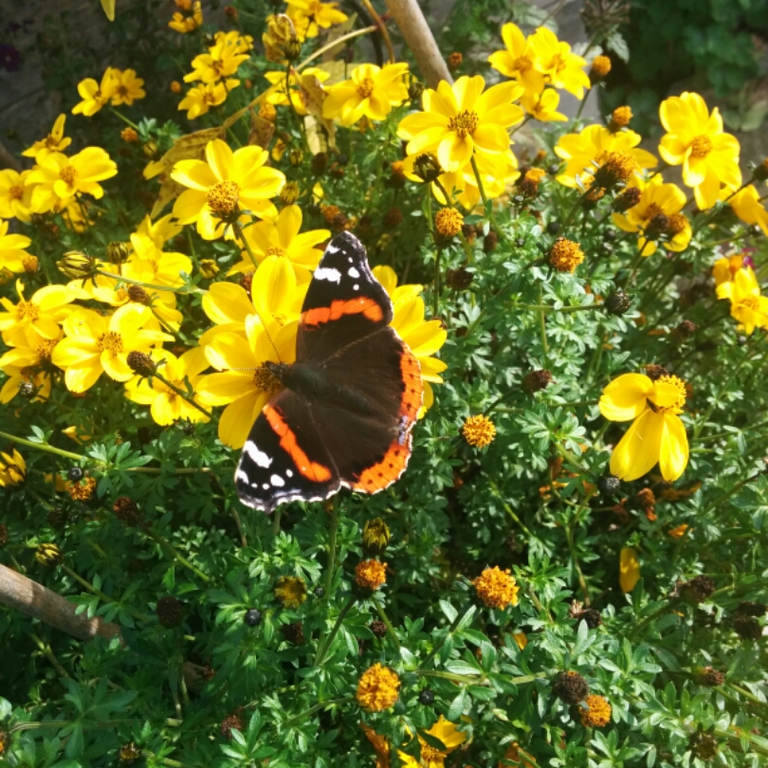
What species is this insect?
Vanessa atalanta
